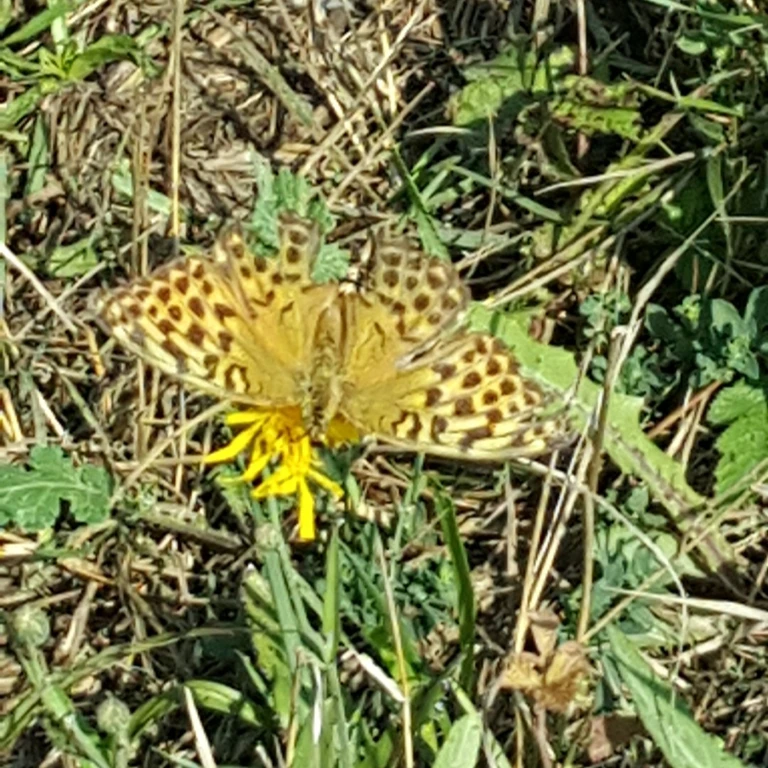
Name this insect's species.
Argynnis paphia
